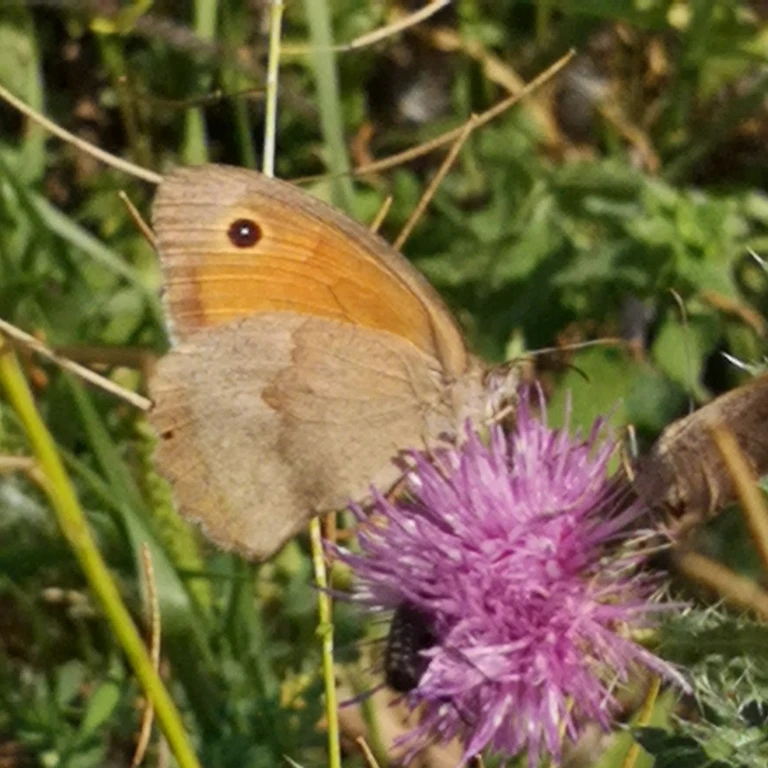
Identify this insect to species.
Maniola jurtina
